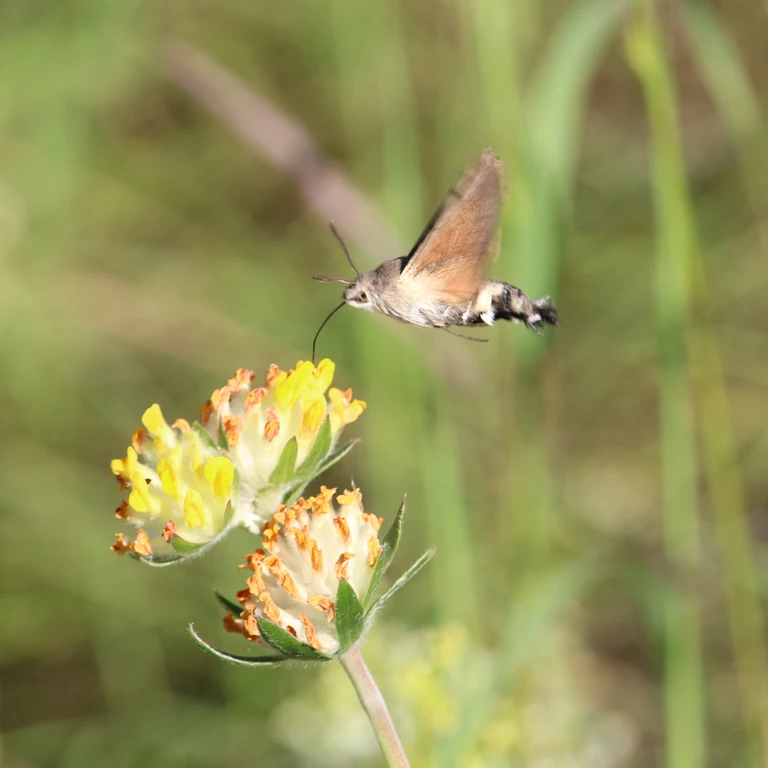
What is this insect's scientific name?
Macroglossum stellatarum
